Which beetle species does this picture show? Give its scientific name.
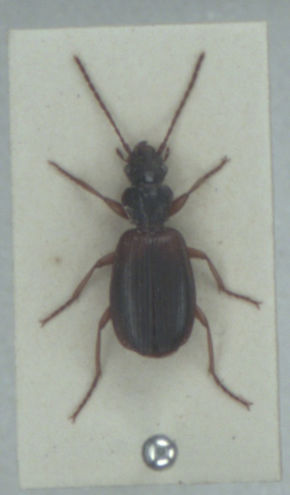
Cymindis vaporariorum
